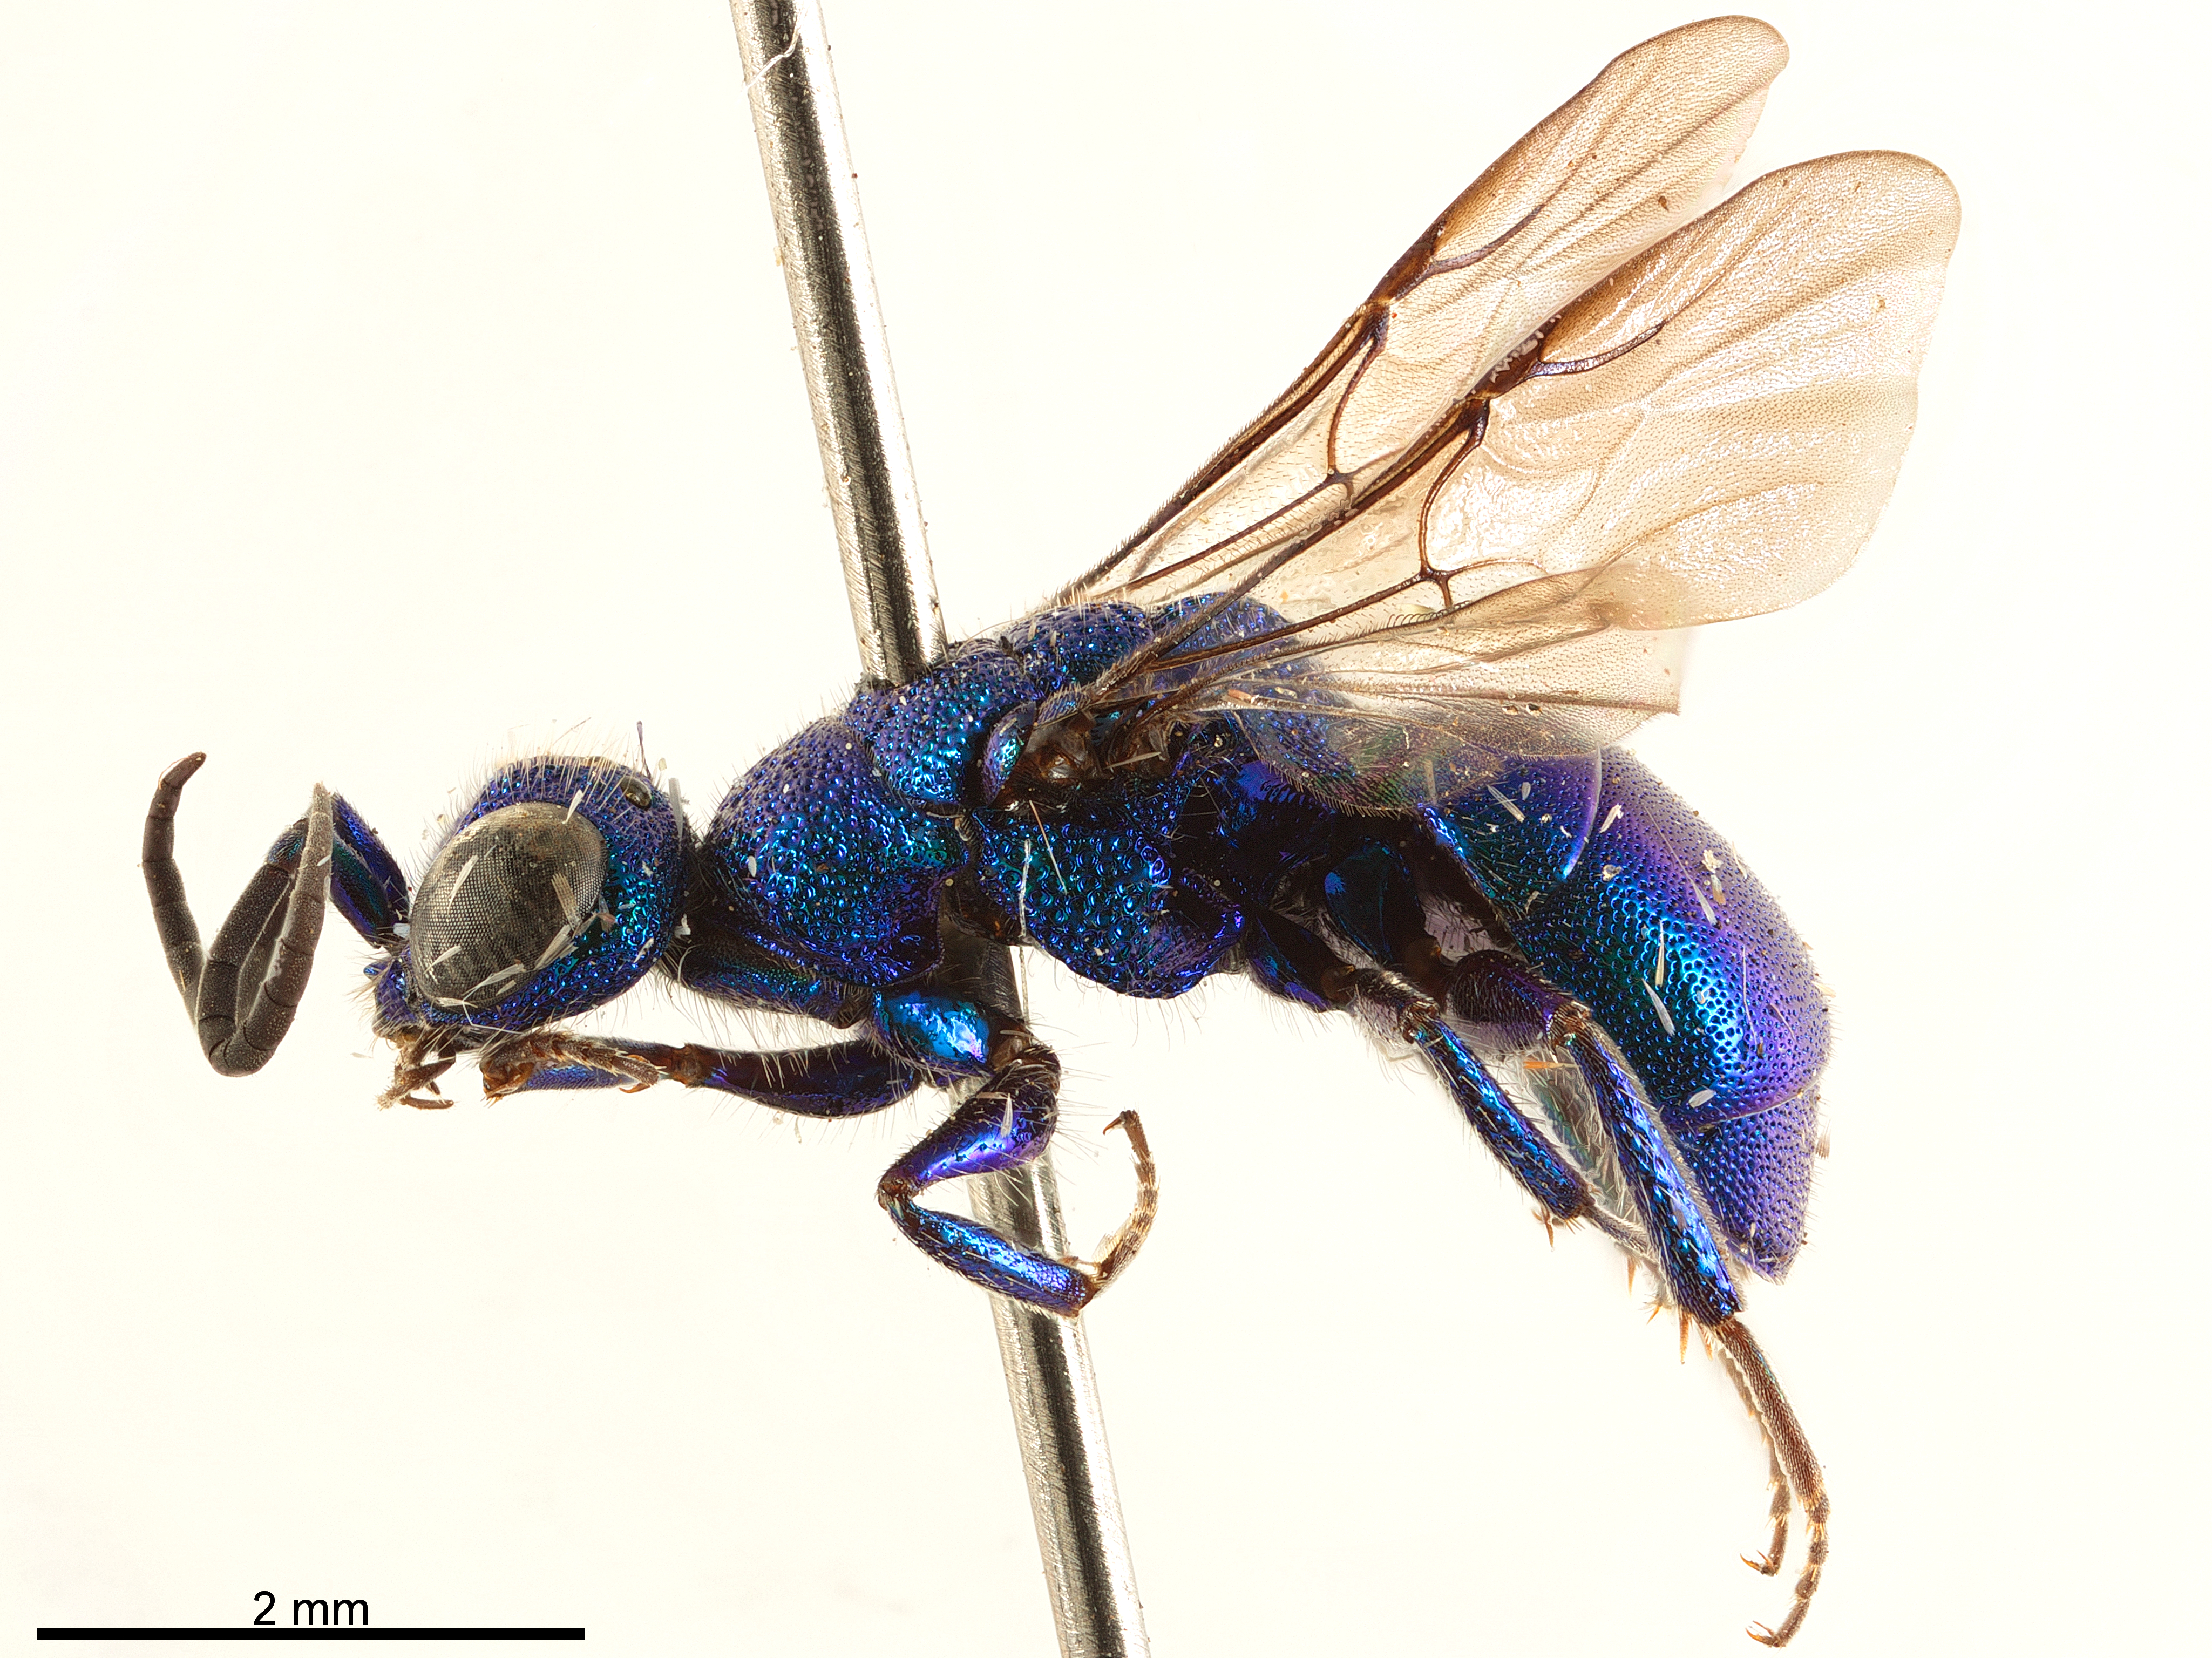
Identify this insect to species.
Exallopyga difficilis
